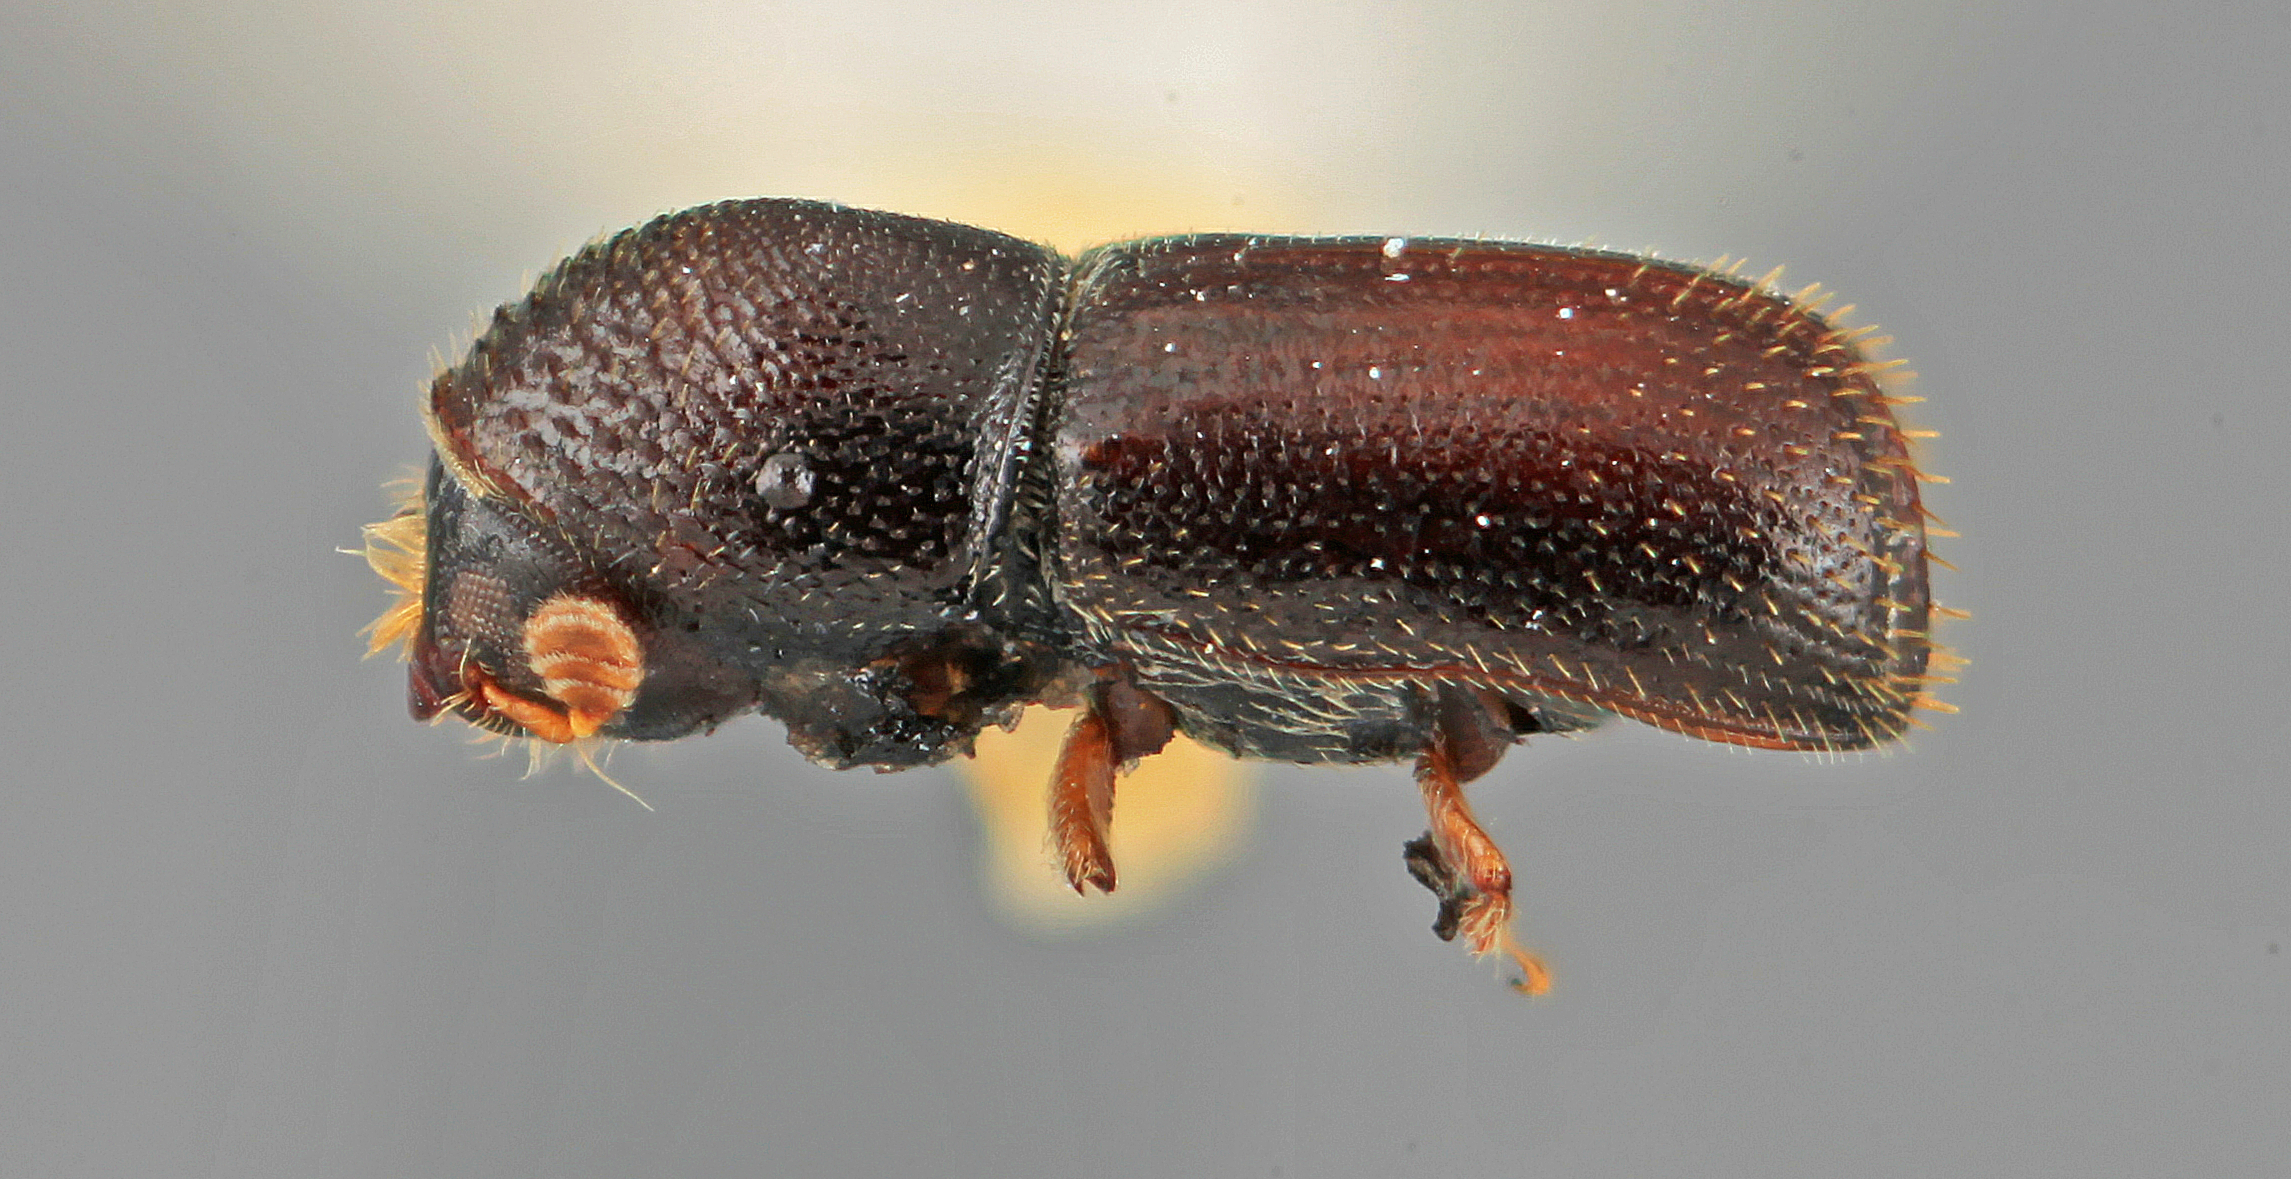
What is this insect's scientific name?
Pseudopityophthorus declivis
